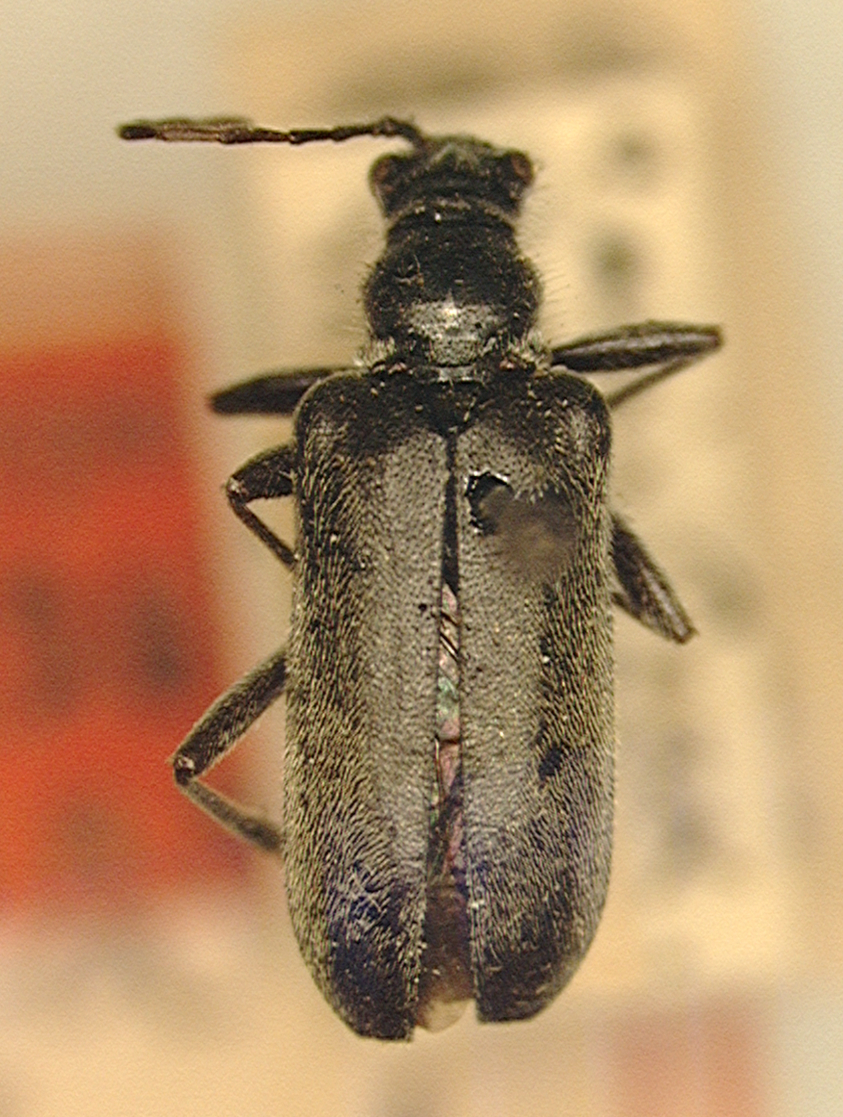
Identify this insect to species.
Acmaeops proteus (also Acmaeops pinicola)
